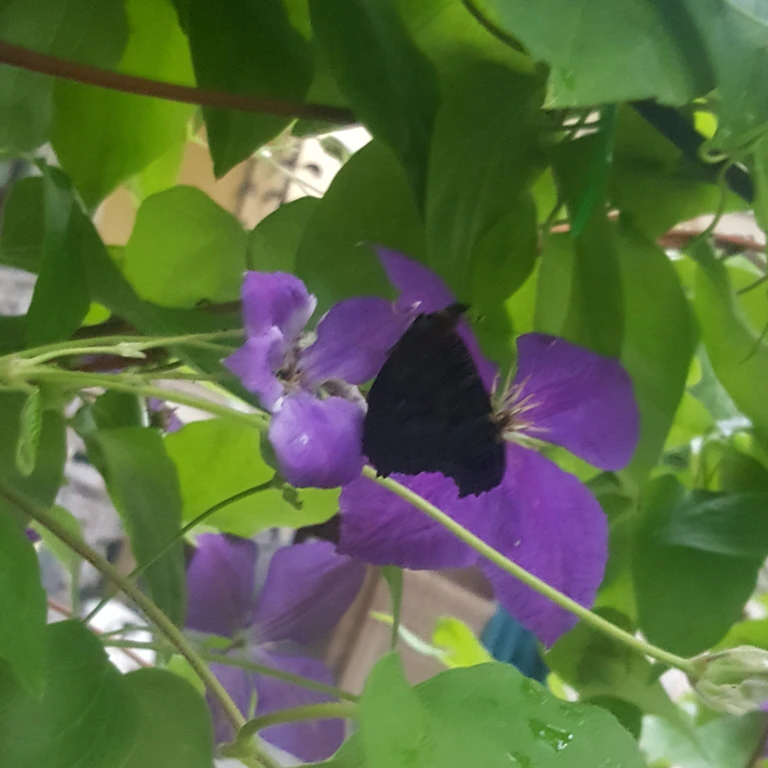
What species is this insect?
Aglais io
